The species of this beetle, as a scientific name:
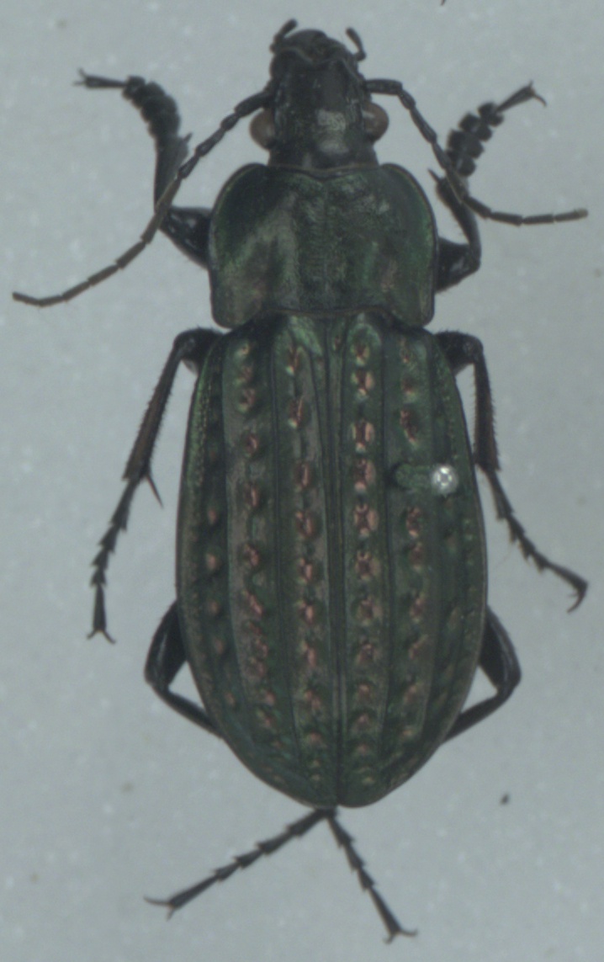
Carabus clatratus
